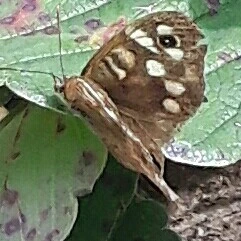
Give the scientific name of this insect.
Pararge aegeria
